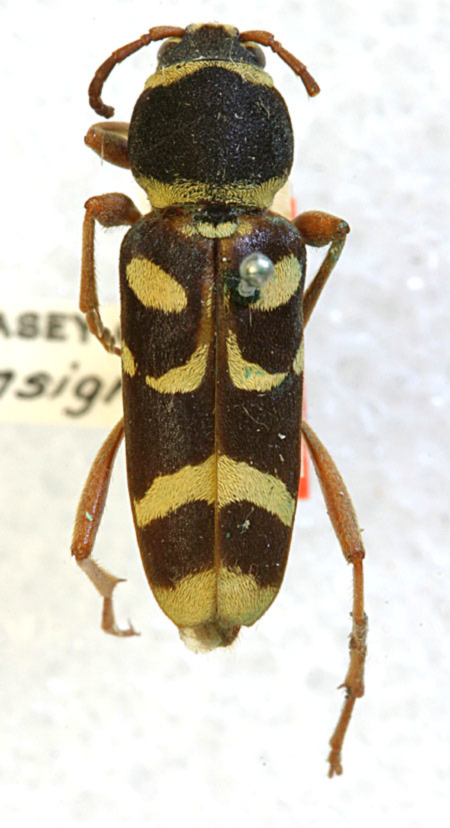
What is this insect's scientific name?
Xylotrechus insignis (also Xylotrechus diruptus)
